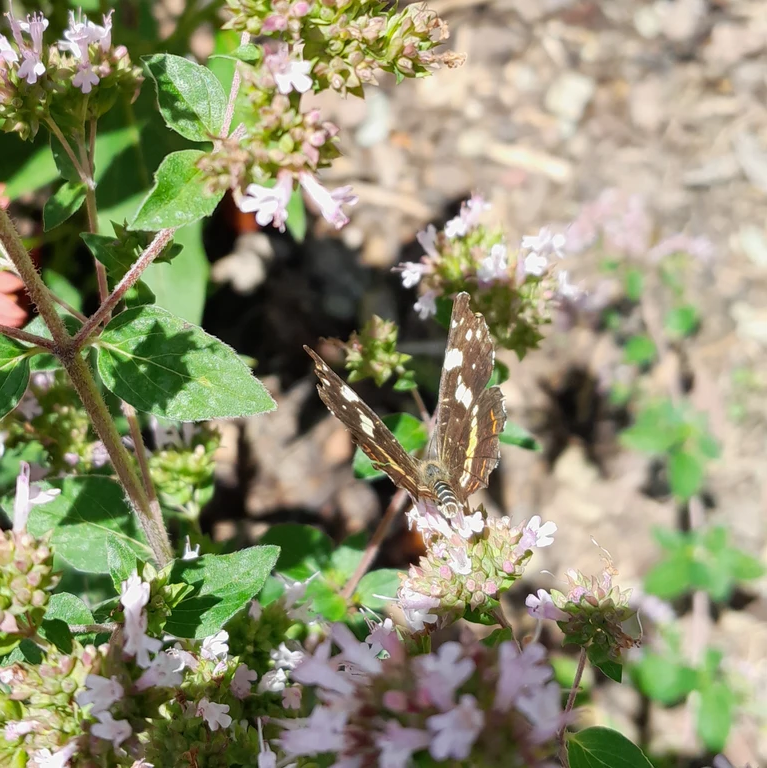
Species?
Araschnia levana
